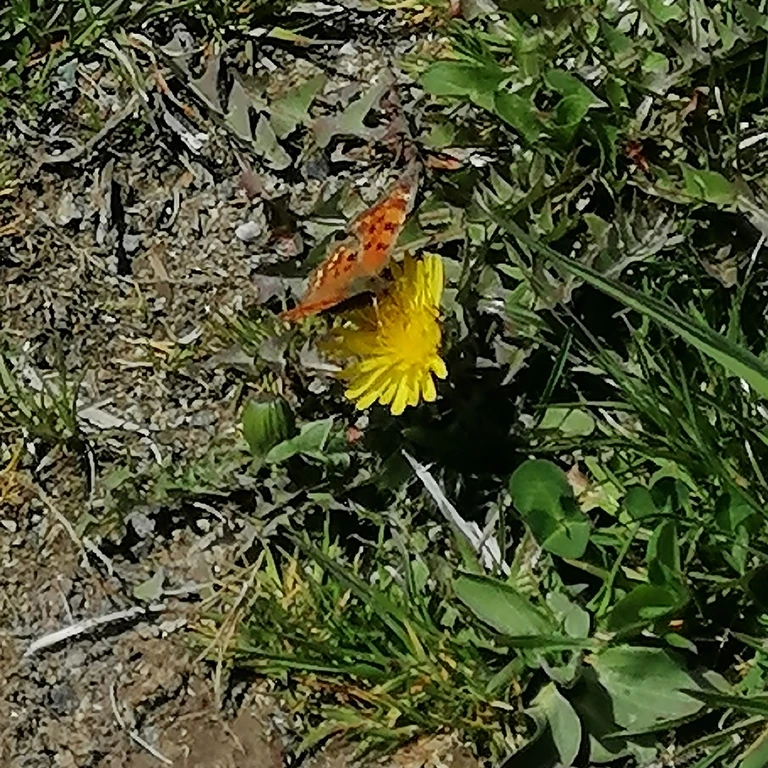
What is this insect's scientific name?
Polygonia c-album
